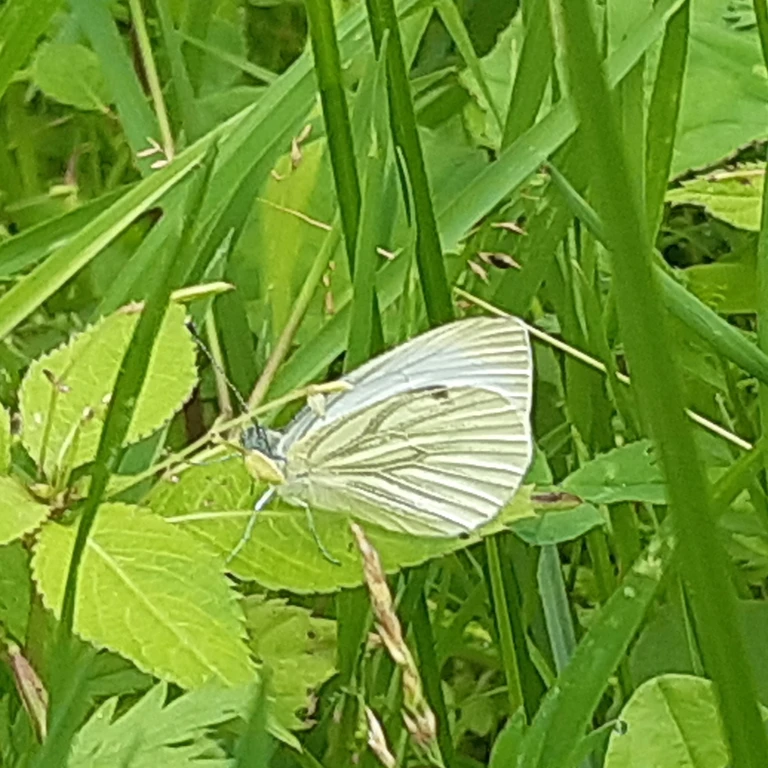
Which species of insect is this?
Pieris napi
